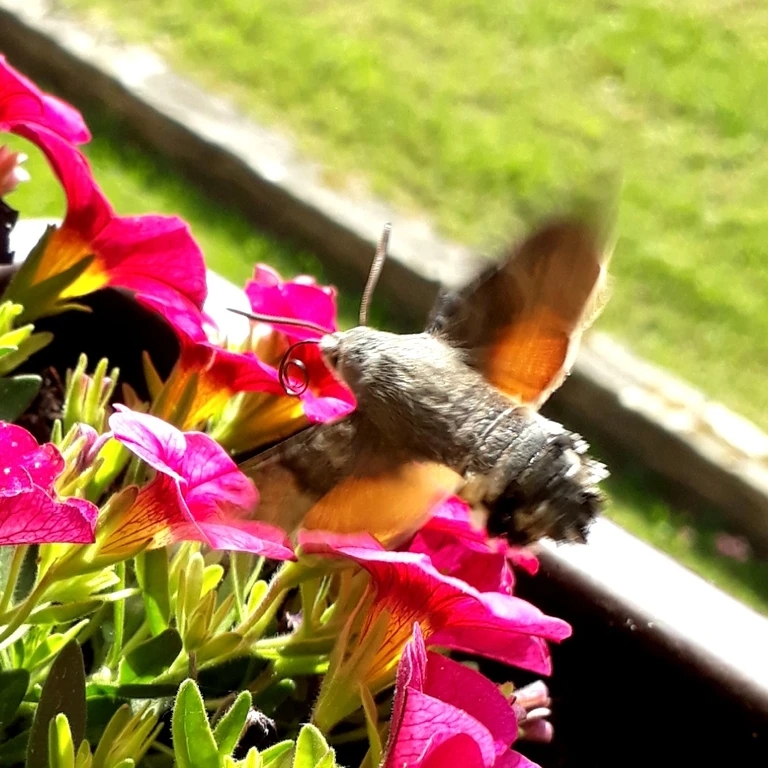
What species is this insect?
Macroglossum stellatarum
